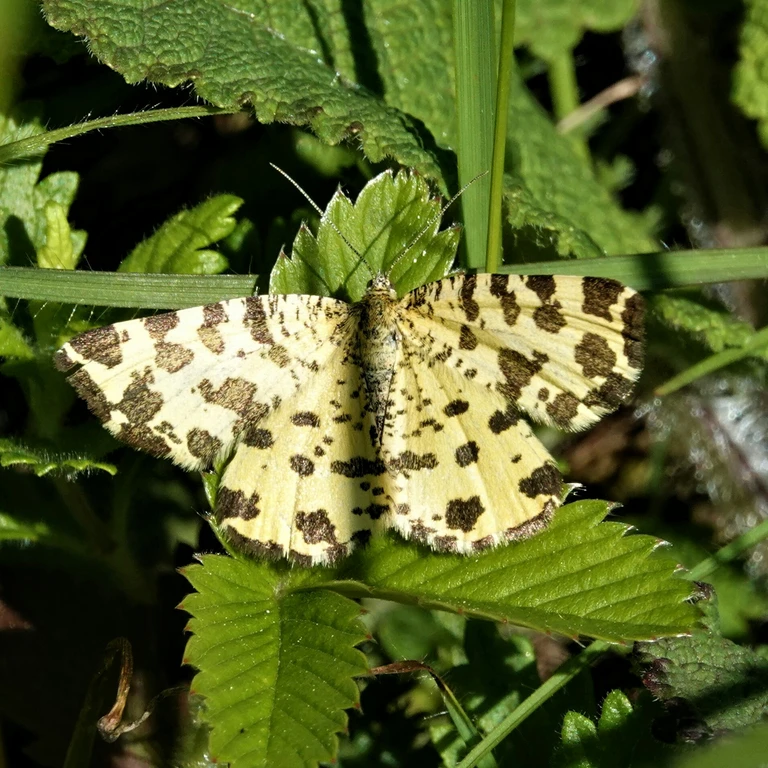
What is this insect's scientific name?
Pseudopanthera macularia
